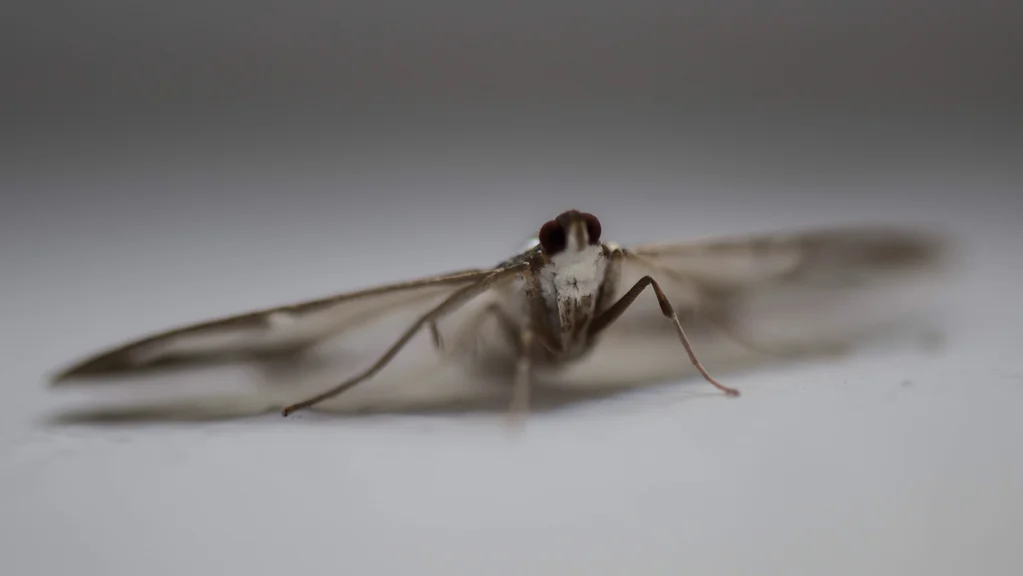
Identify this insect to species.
Cydalima perspectalis
